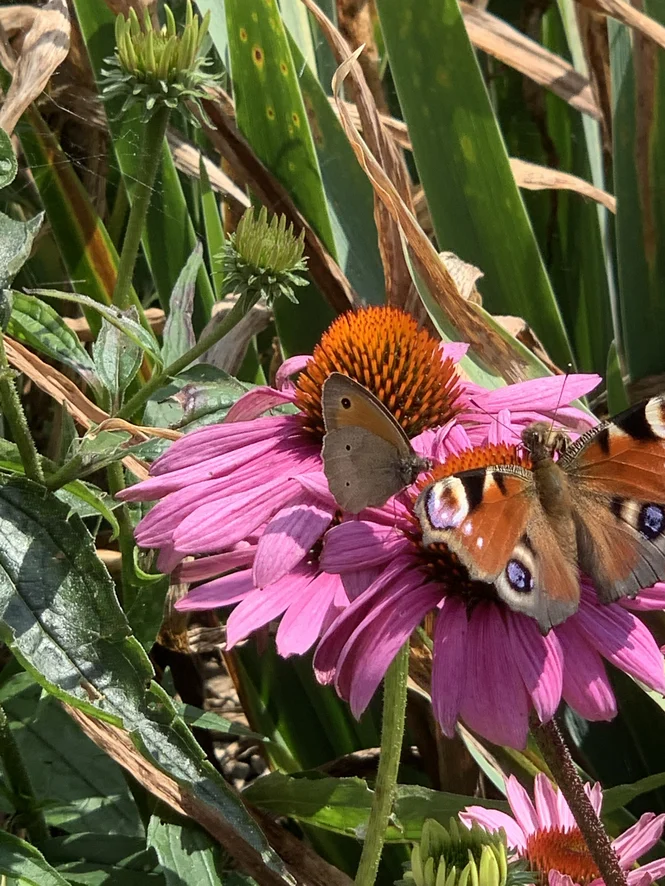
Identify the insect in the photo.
Maniola jurtina
